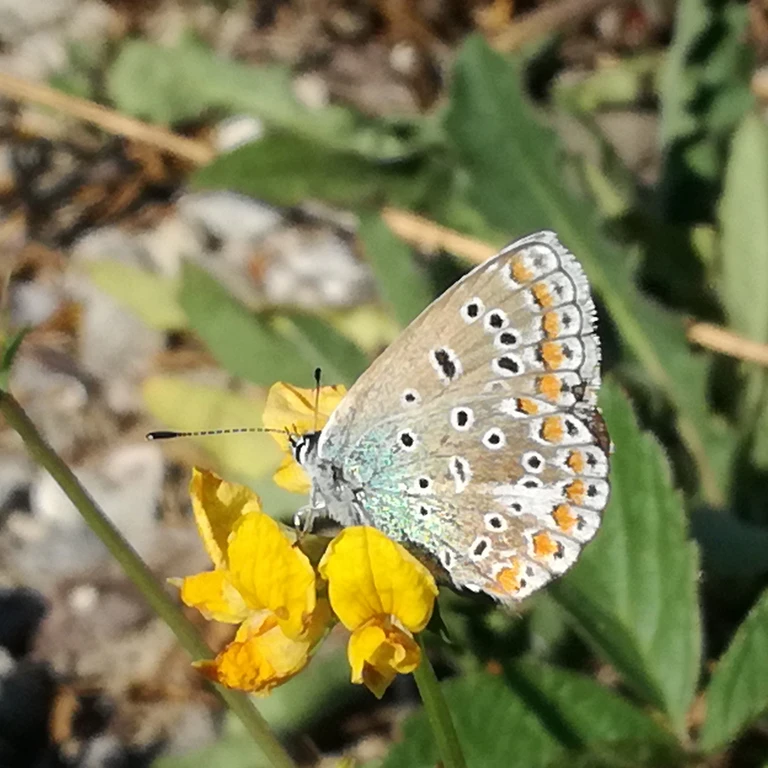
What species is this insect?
Polyommatus icarus
